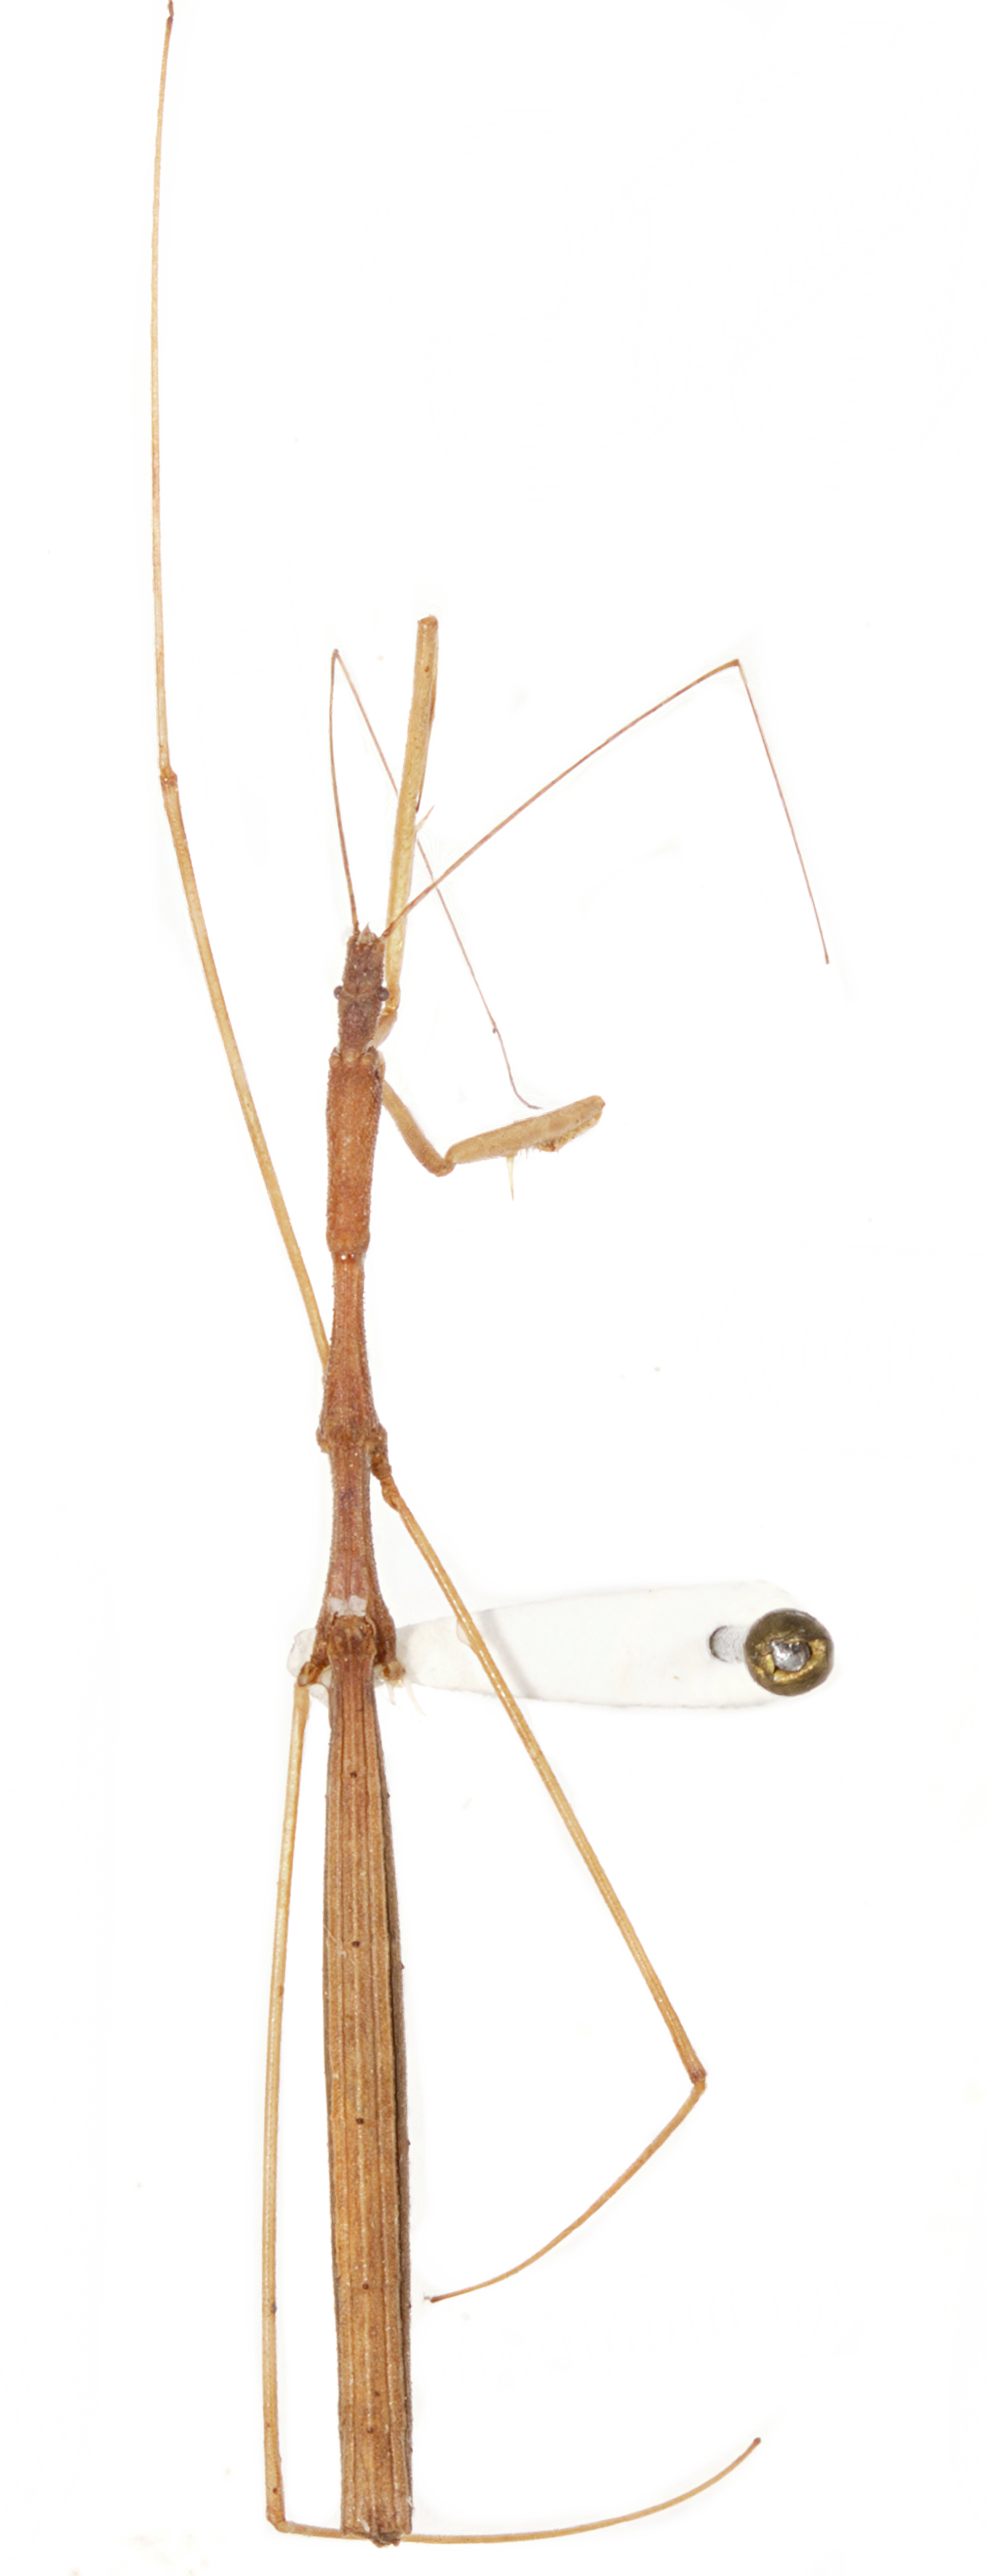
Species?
Ghinallelia fulvipennis
